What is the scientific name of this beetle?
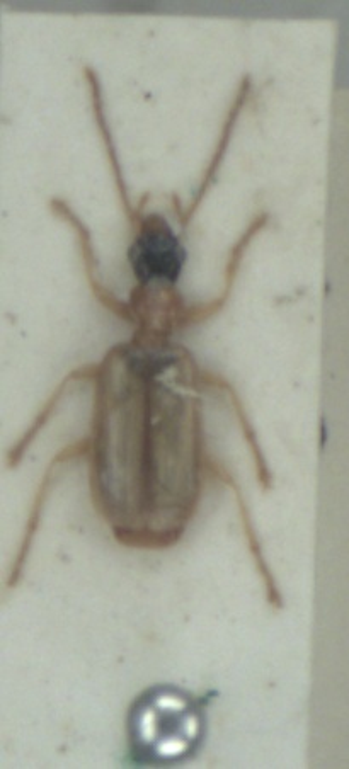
Demetrias atricapillus
